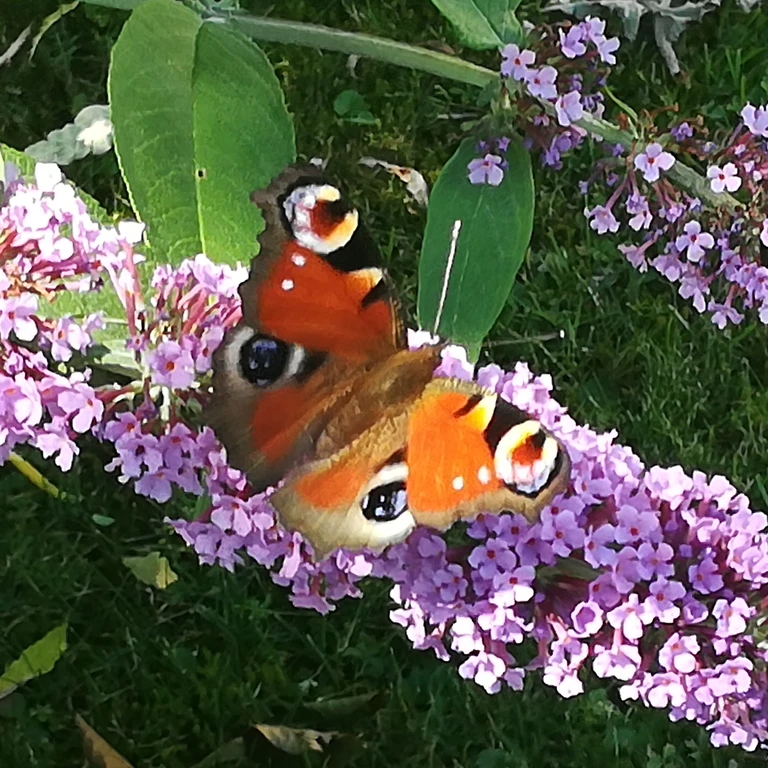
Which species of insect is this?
Aglais io
